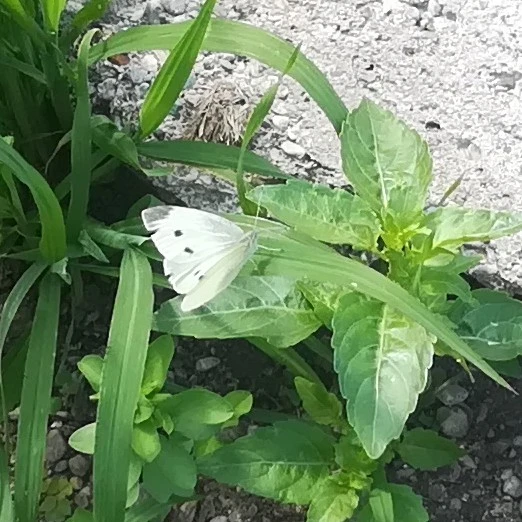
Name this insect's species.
Pieris rapae
